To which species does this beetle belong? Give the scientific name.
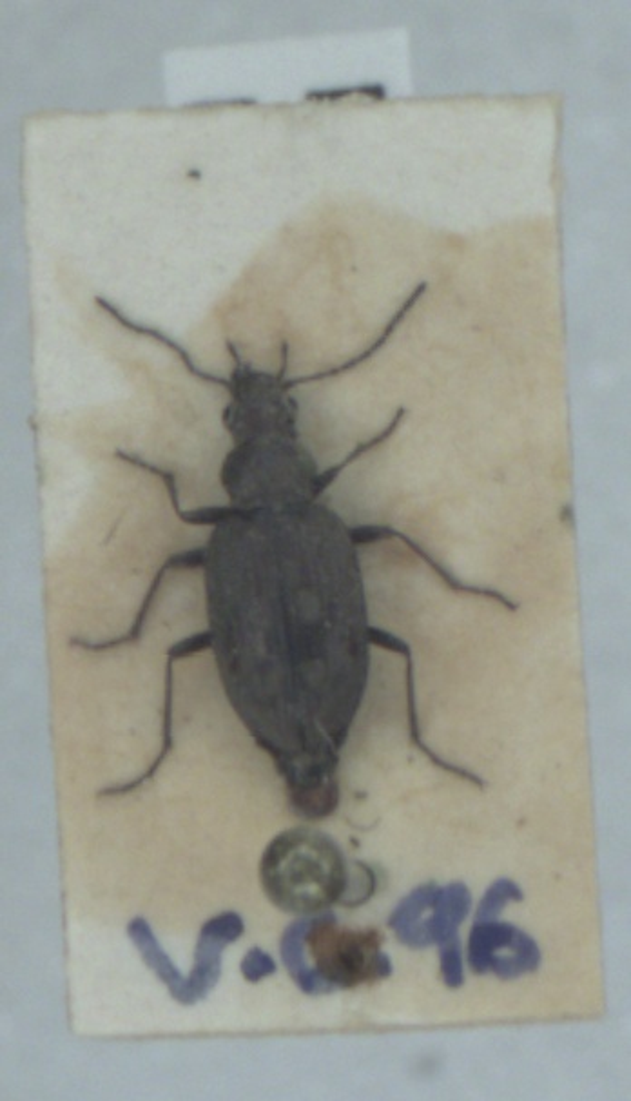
Bembidion litorale
